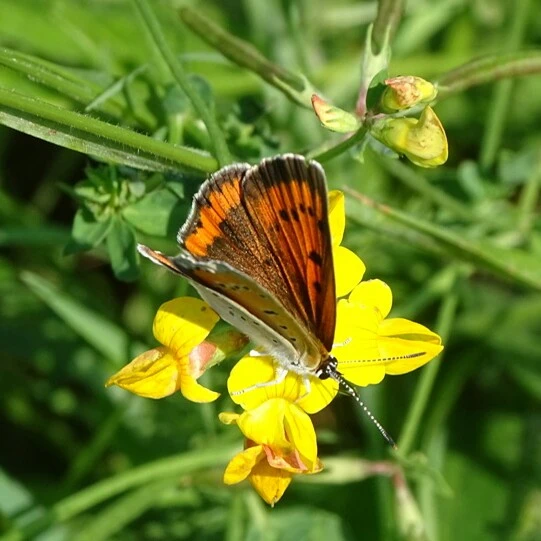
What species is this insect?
Lycaena dispar
